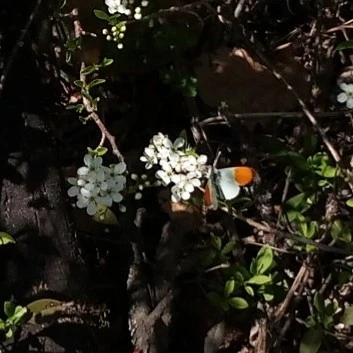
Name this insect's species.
Anthocharis cardamines
